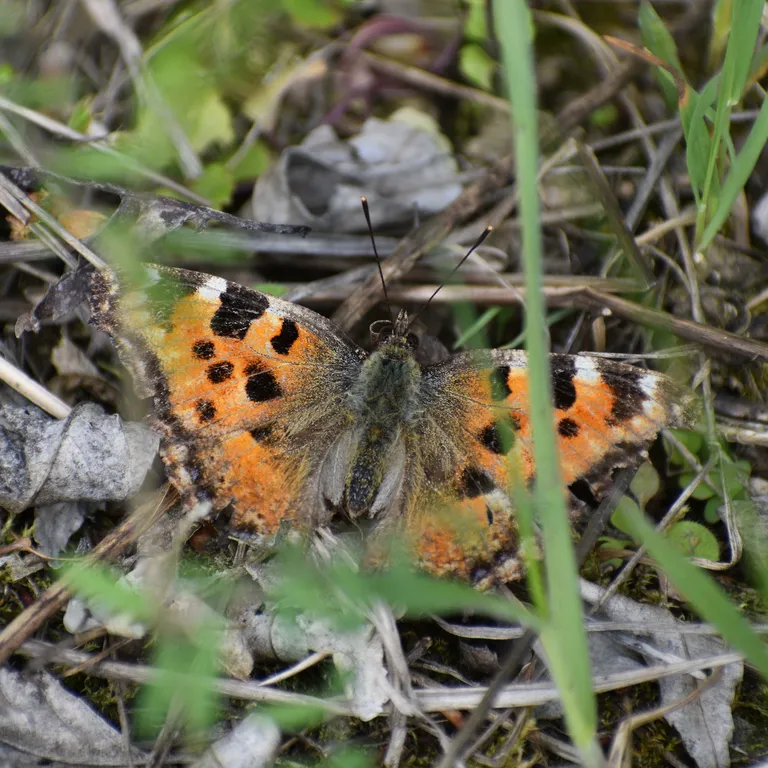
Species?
Nymphalis polychloros
